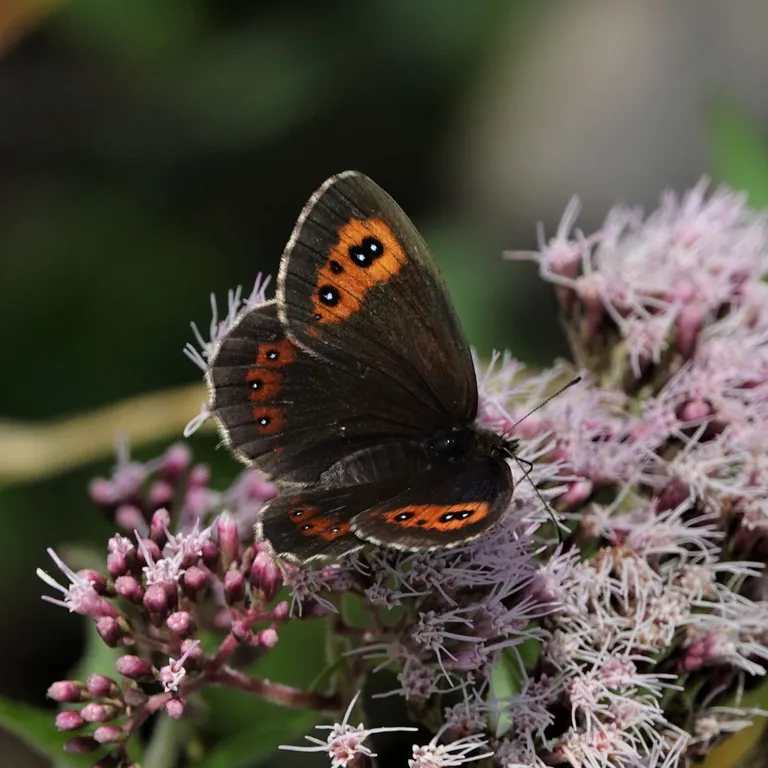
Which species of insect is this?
Erebia aethiops
